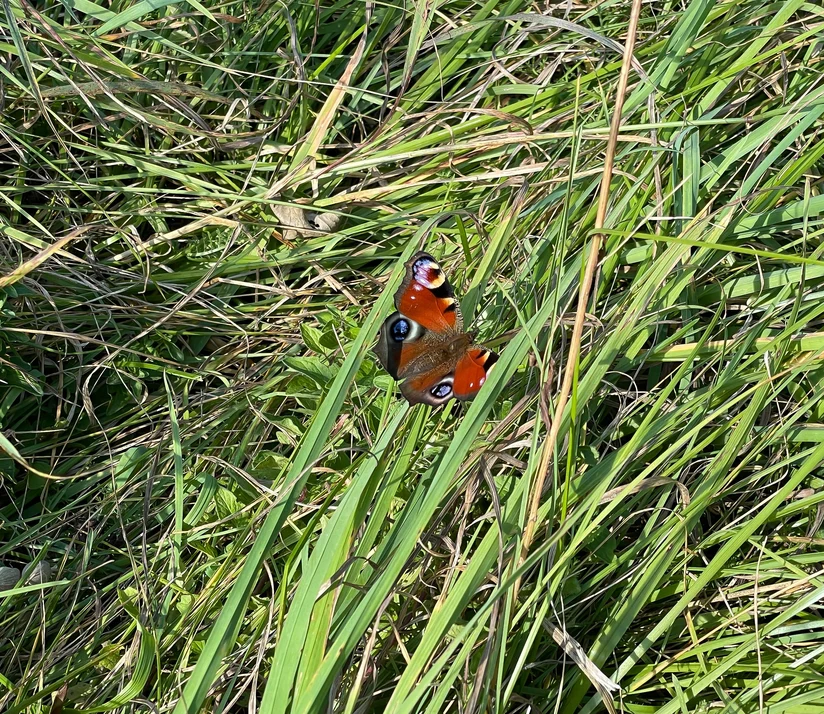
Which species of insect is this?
Aglais io
